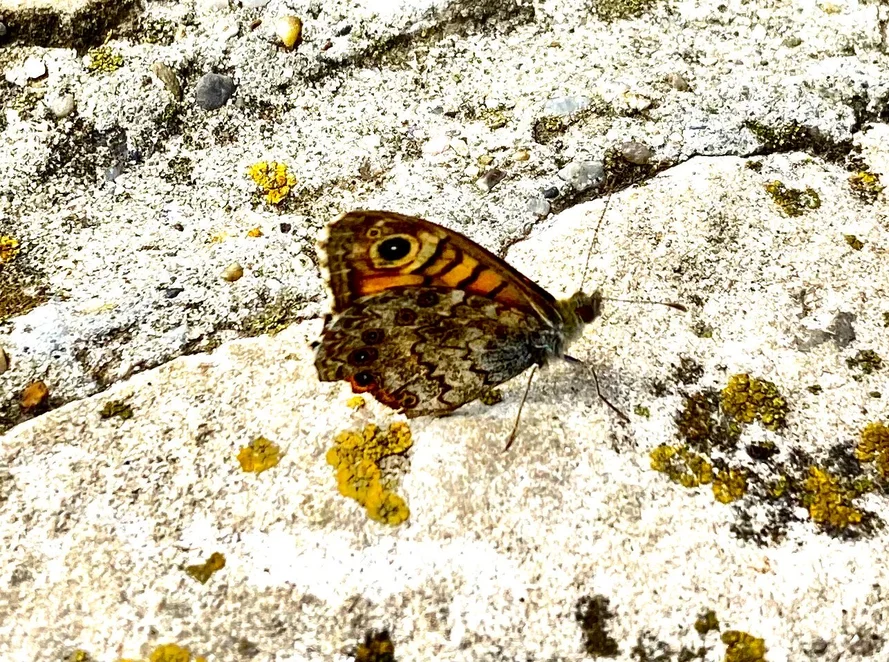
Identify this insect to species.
Lasiommata megera (also Pararge megera)
